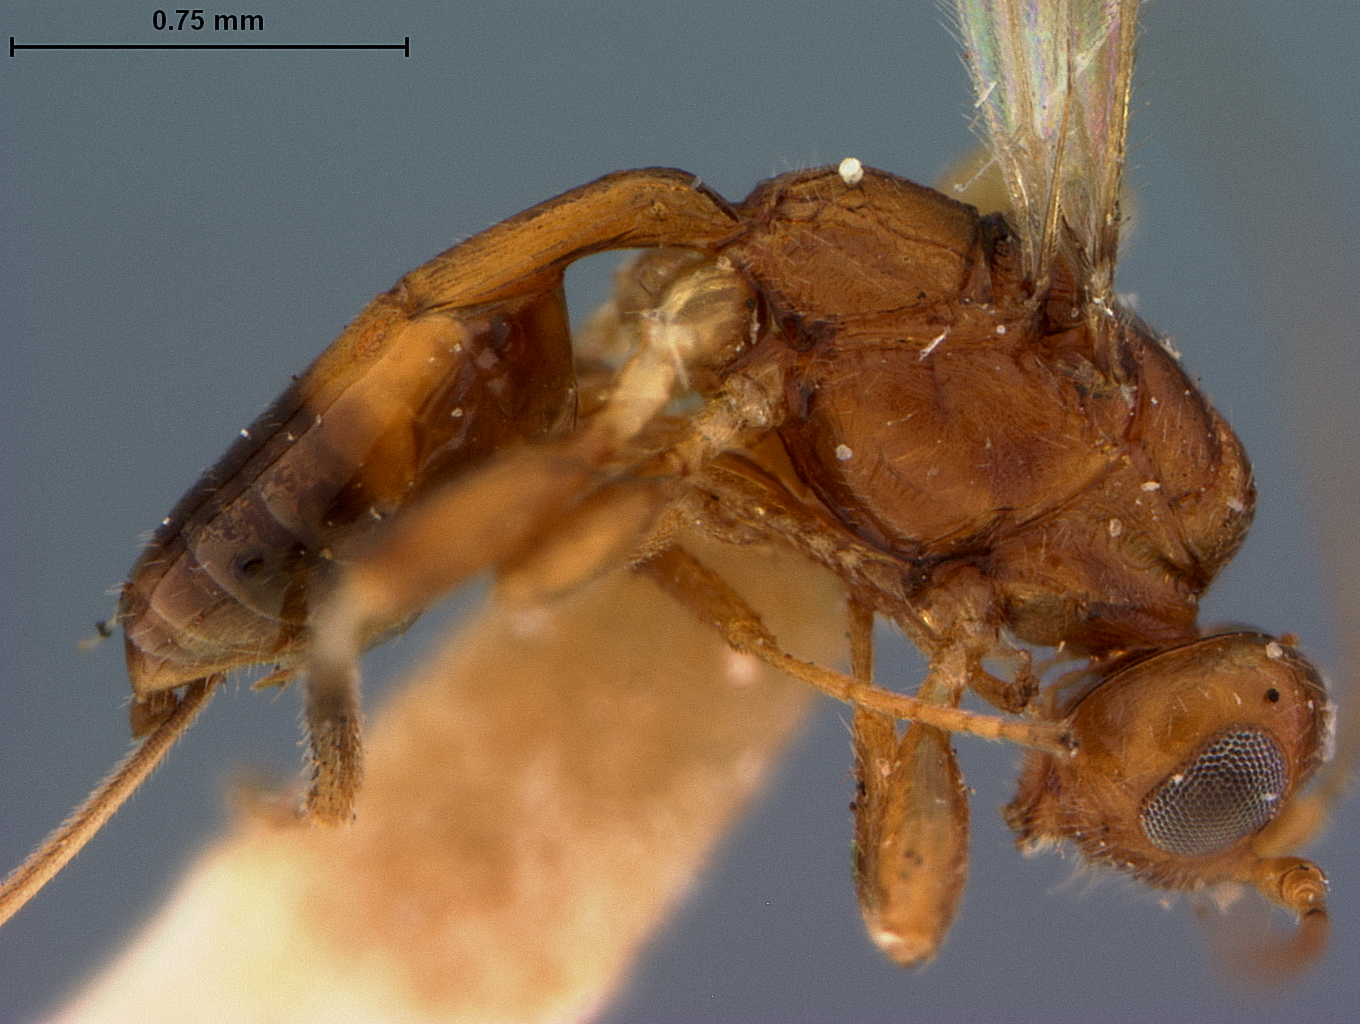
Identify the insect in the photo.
Spathius impus
